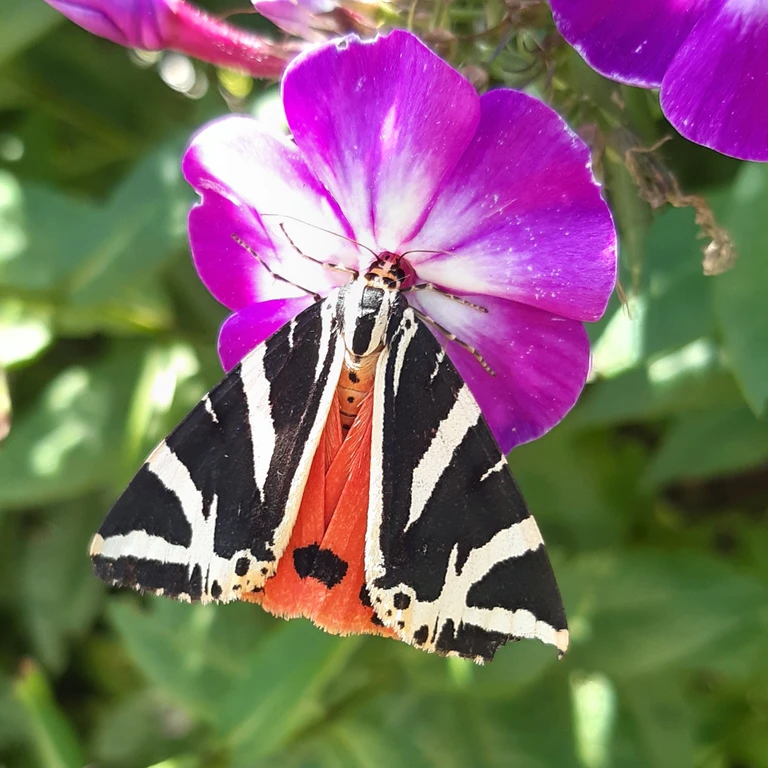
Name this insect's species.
Euplagia quadripunctaria
